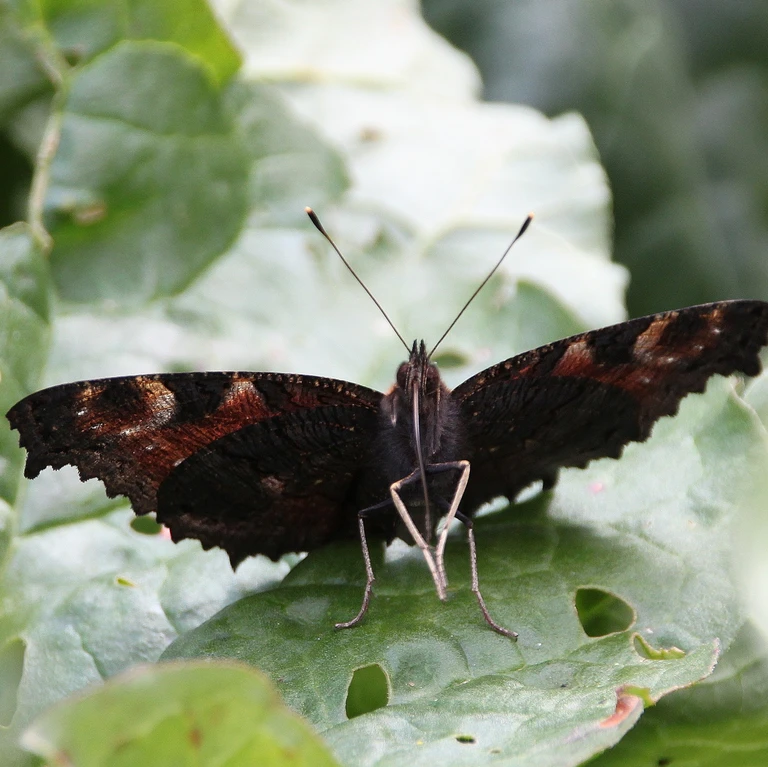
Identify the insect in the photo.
Aglais io
